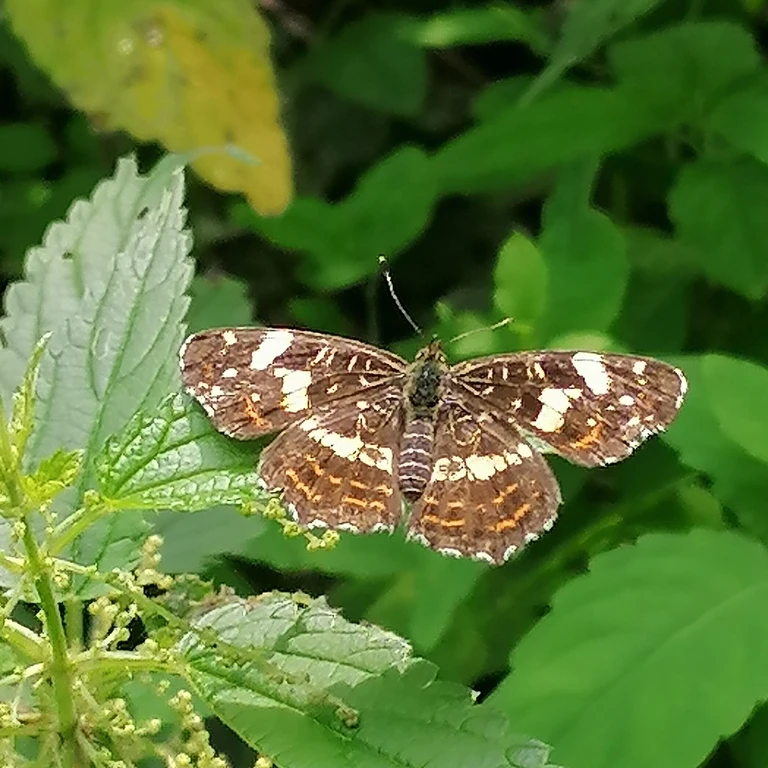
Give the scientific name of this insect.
Araschnia levana
